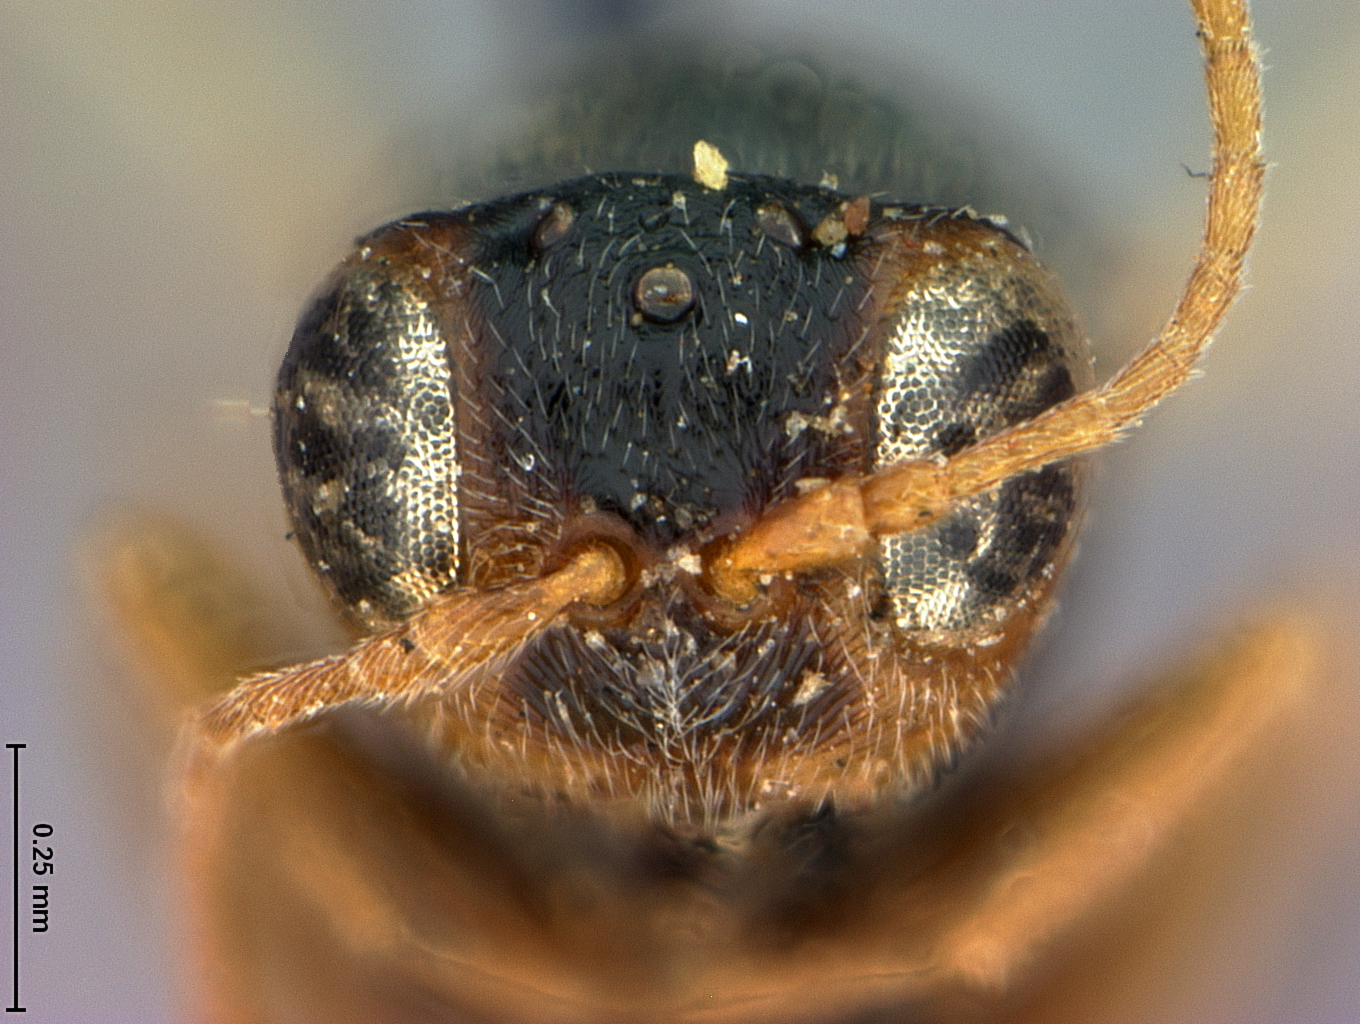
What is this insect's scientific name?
Synergus brevicornis
